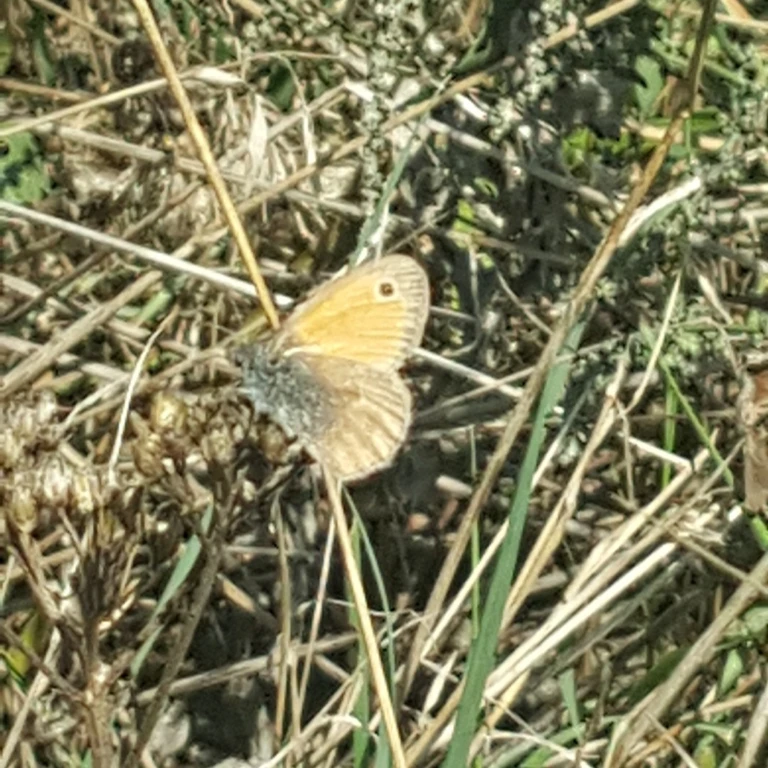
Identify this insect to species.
Coenonympha pamphilus
